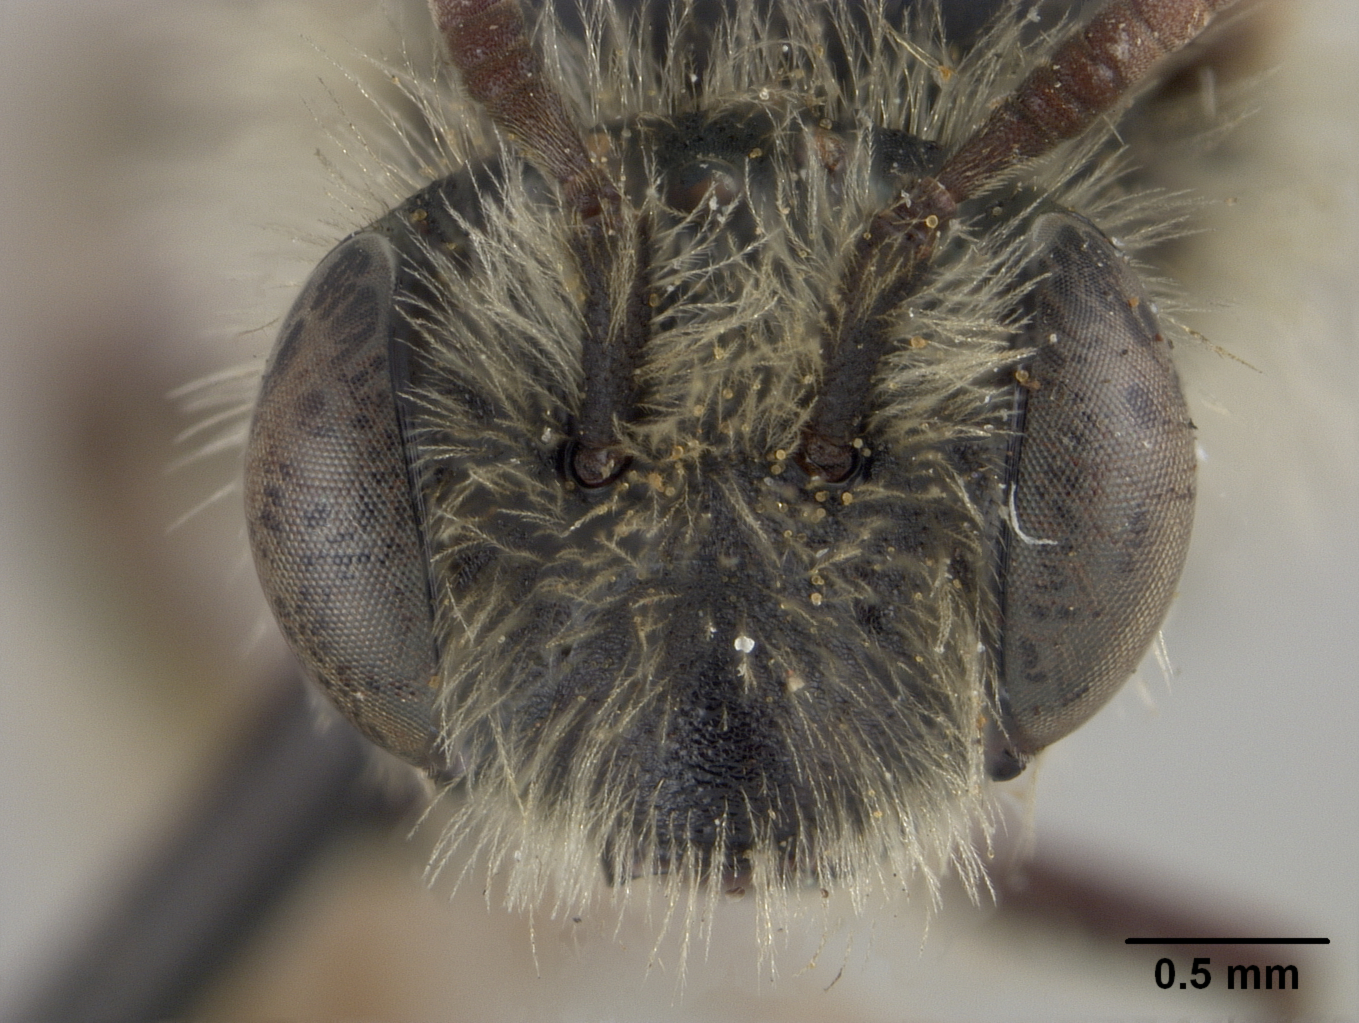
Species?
Andrena parakrigiana
